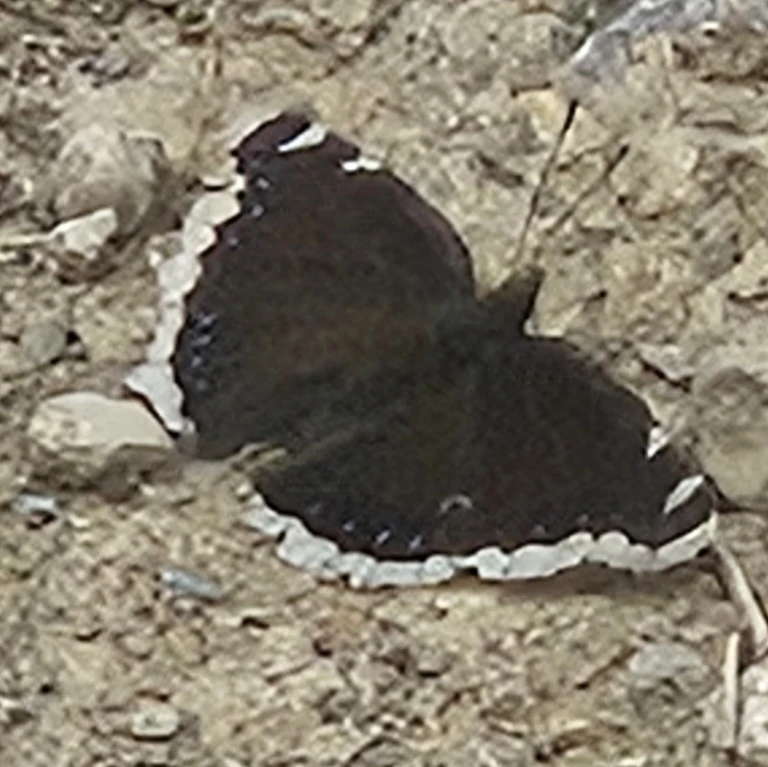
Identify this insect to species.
Nymphalis antiopa
